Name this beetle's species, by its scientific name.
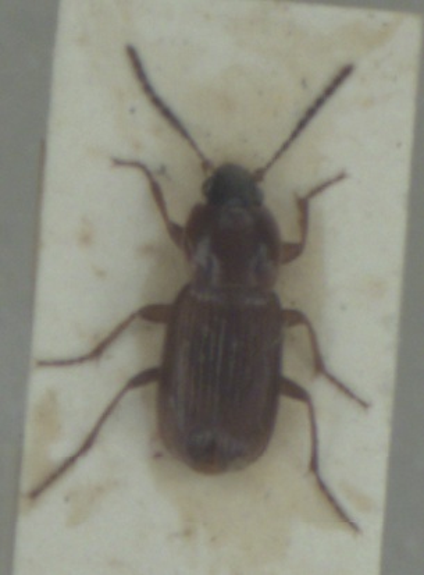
Pterostichus vernalis
